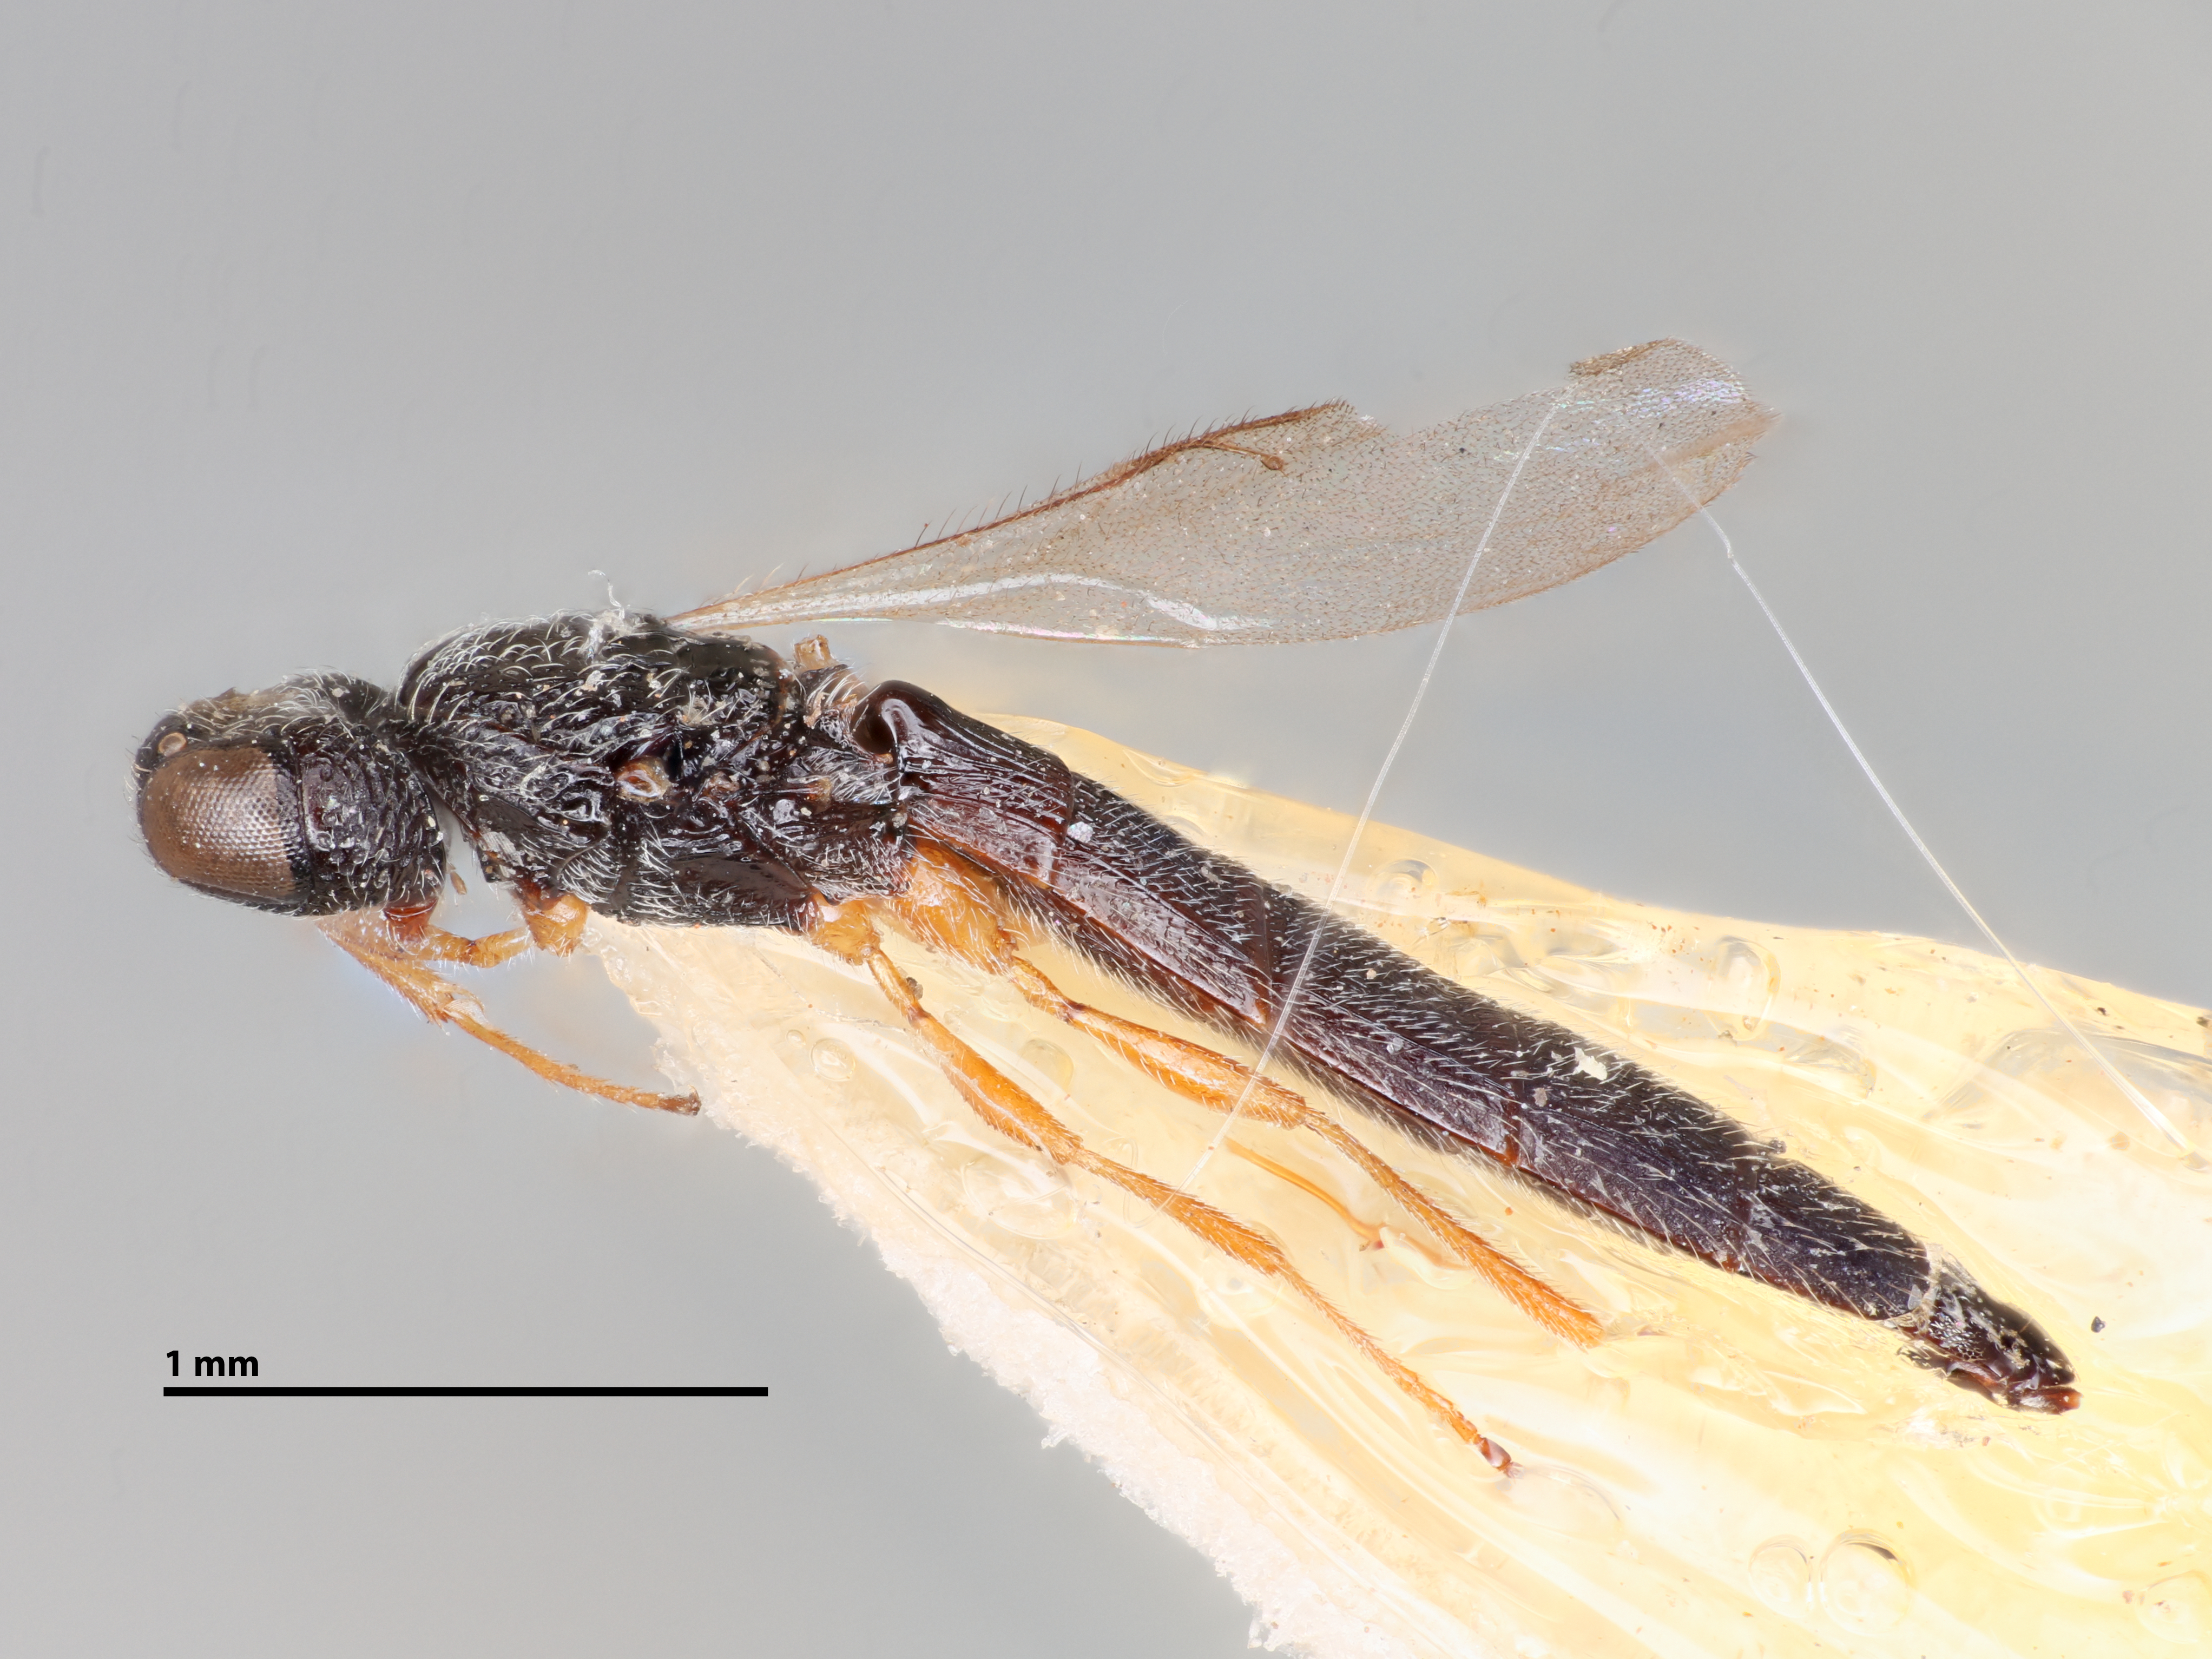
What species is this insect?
Alloteleia bengalensis
